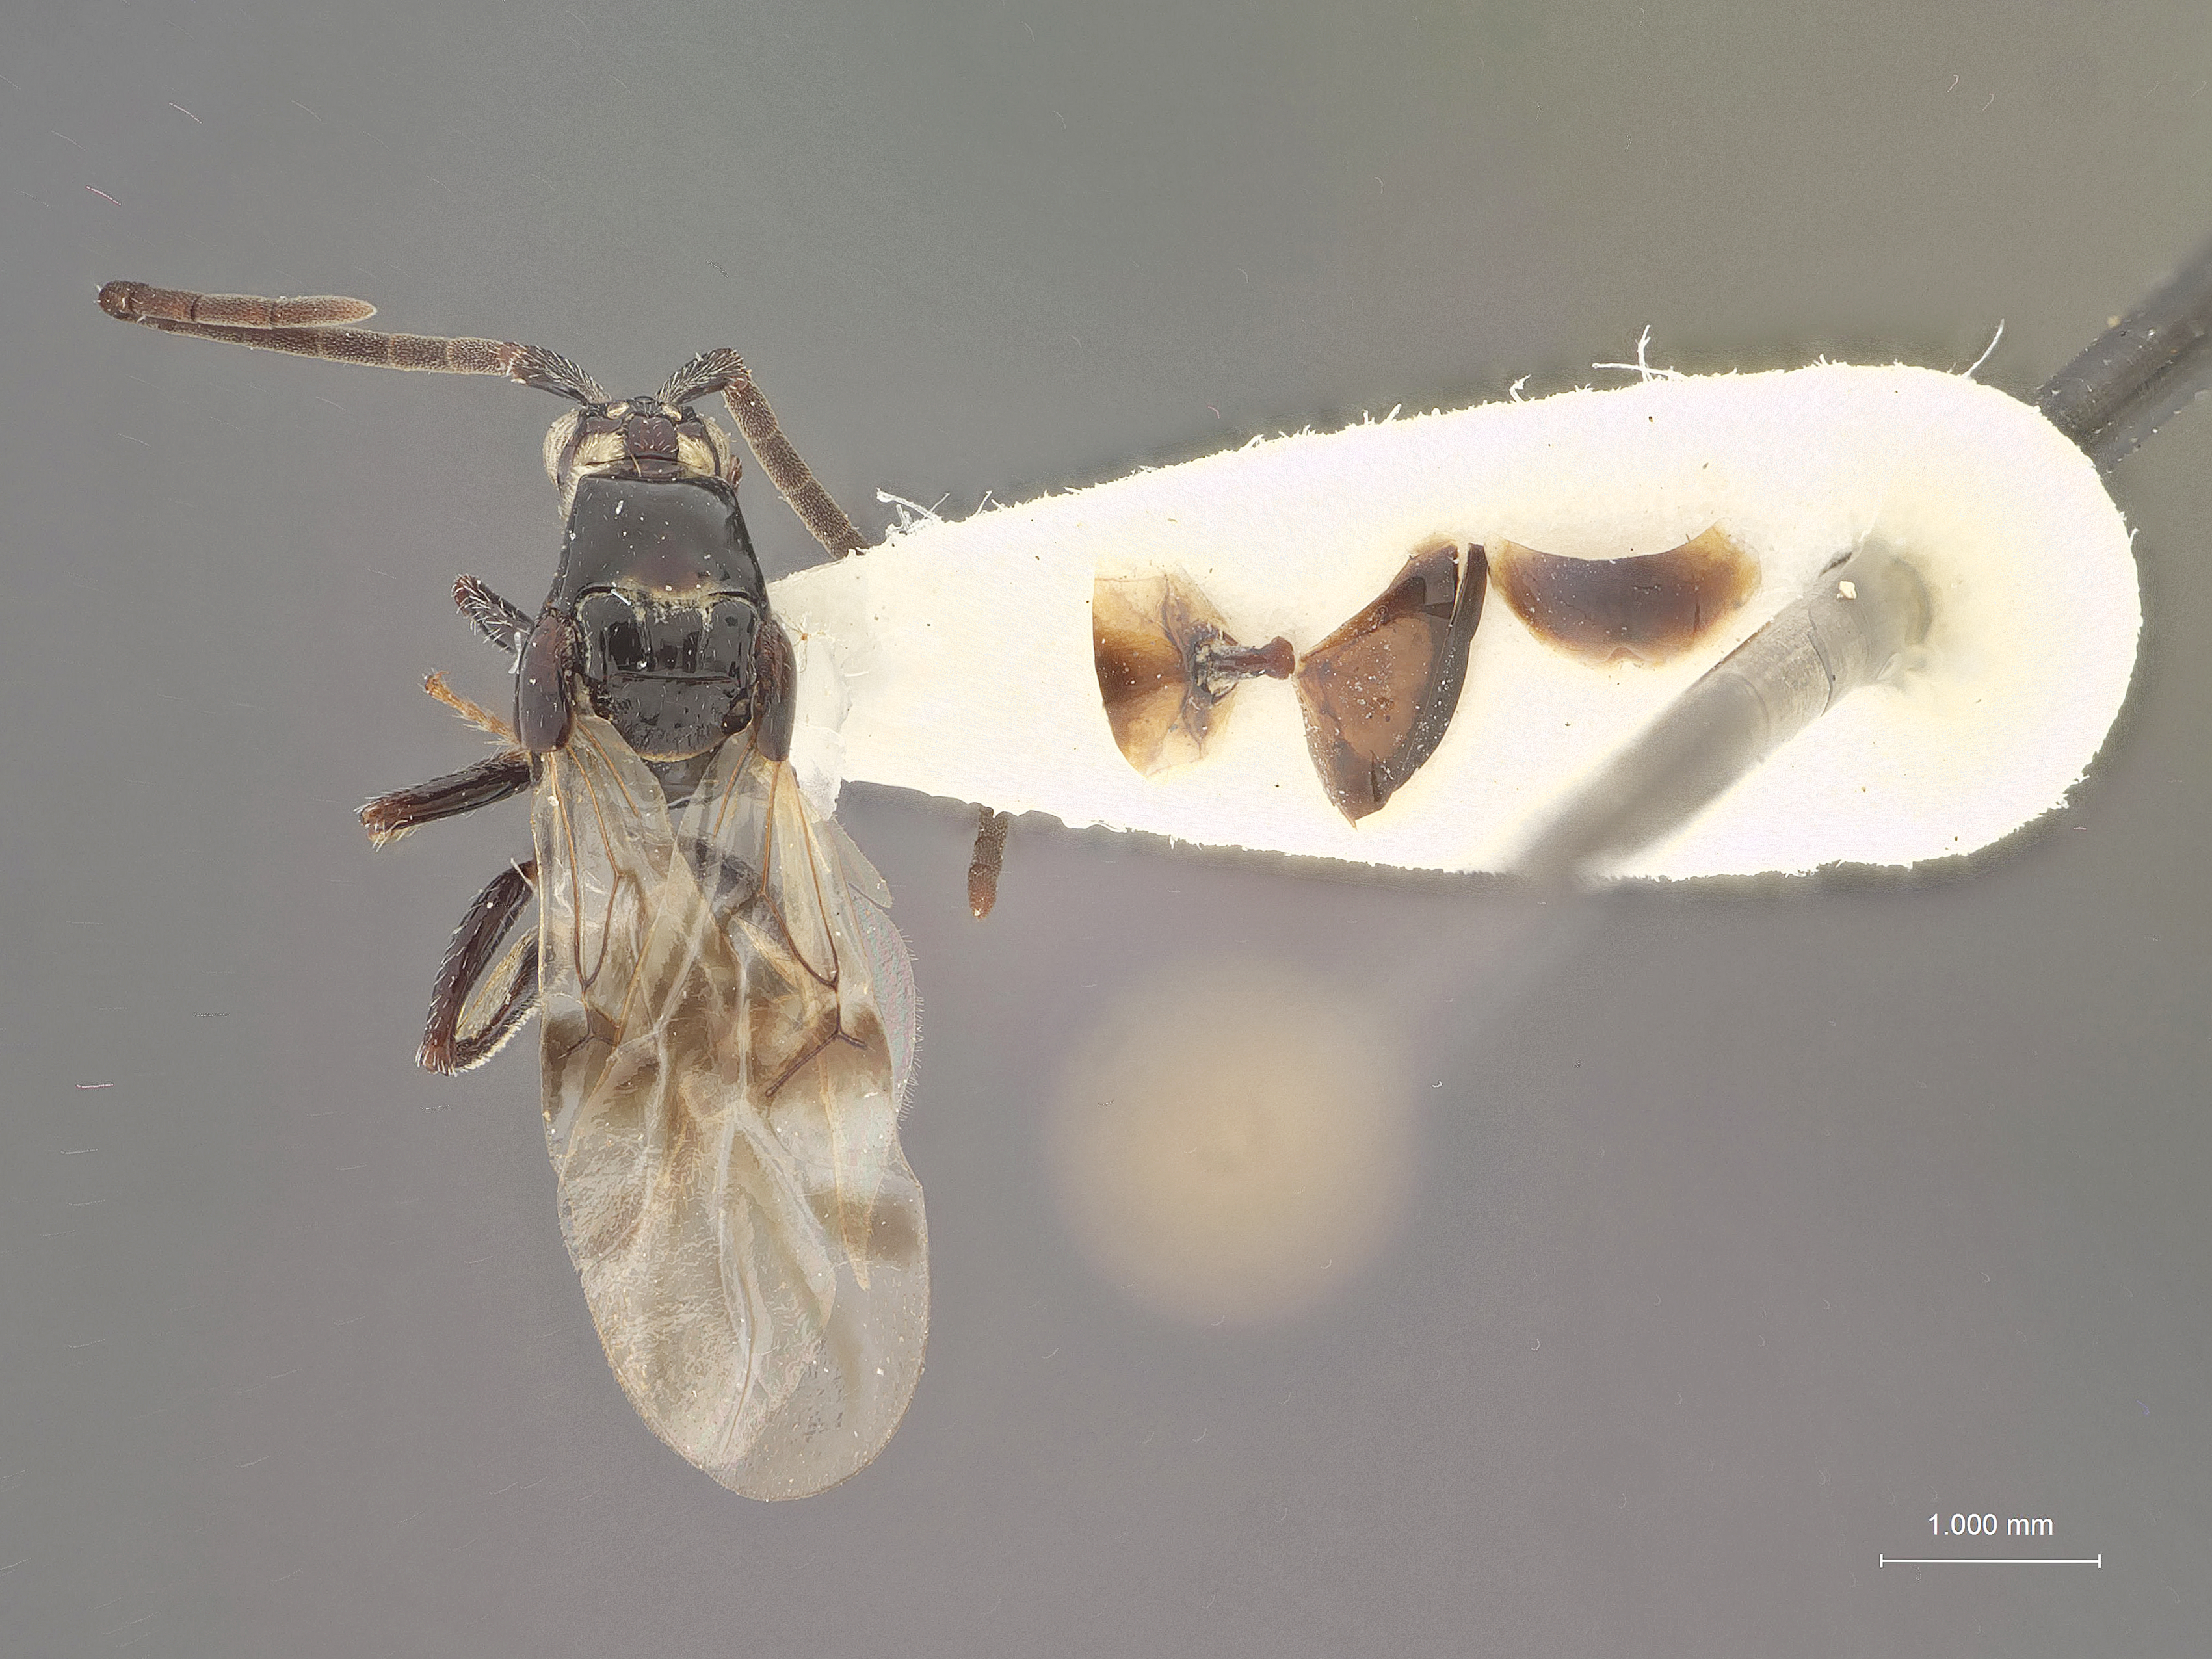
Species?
Loboscelidia atra
